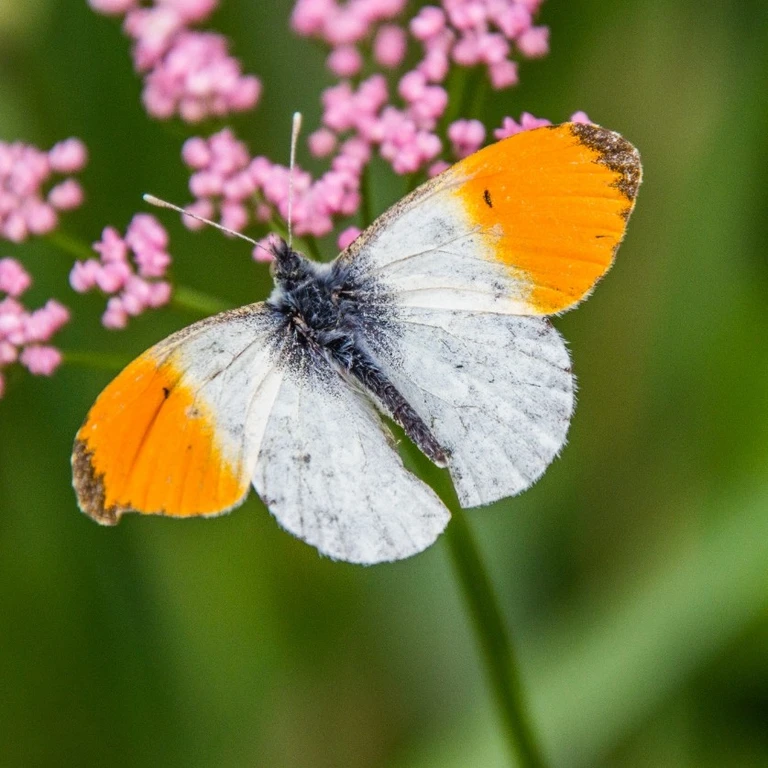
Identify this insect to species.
Anthocharis cardamines
